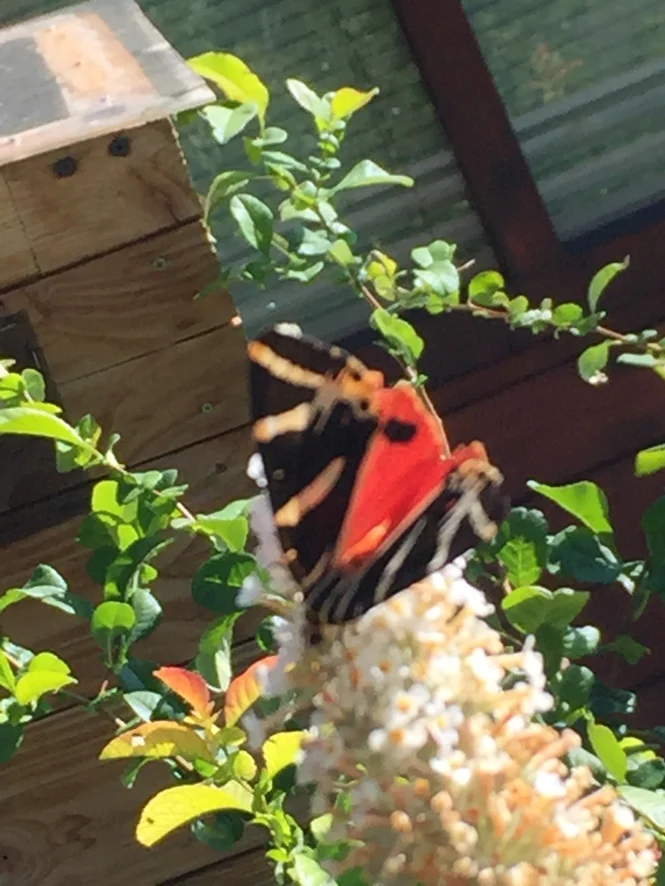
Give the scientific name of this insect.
Euplagia quadripunctaria
